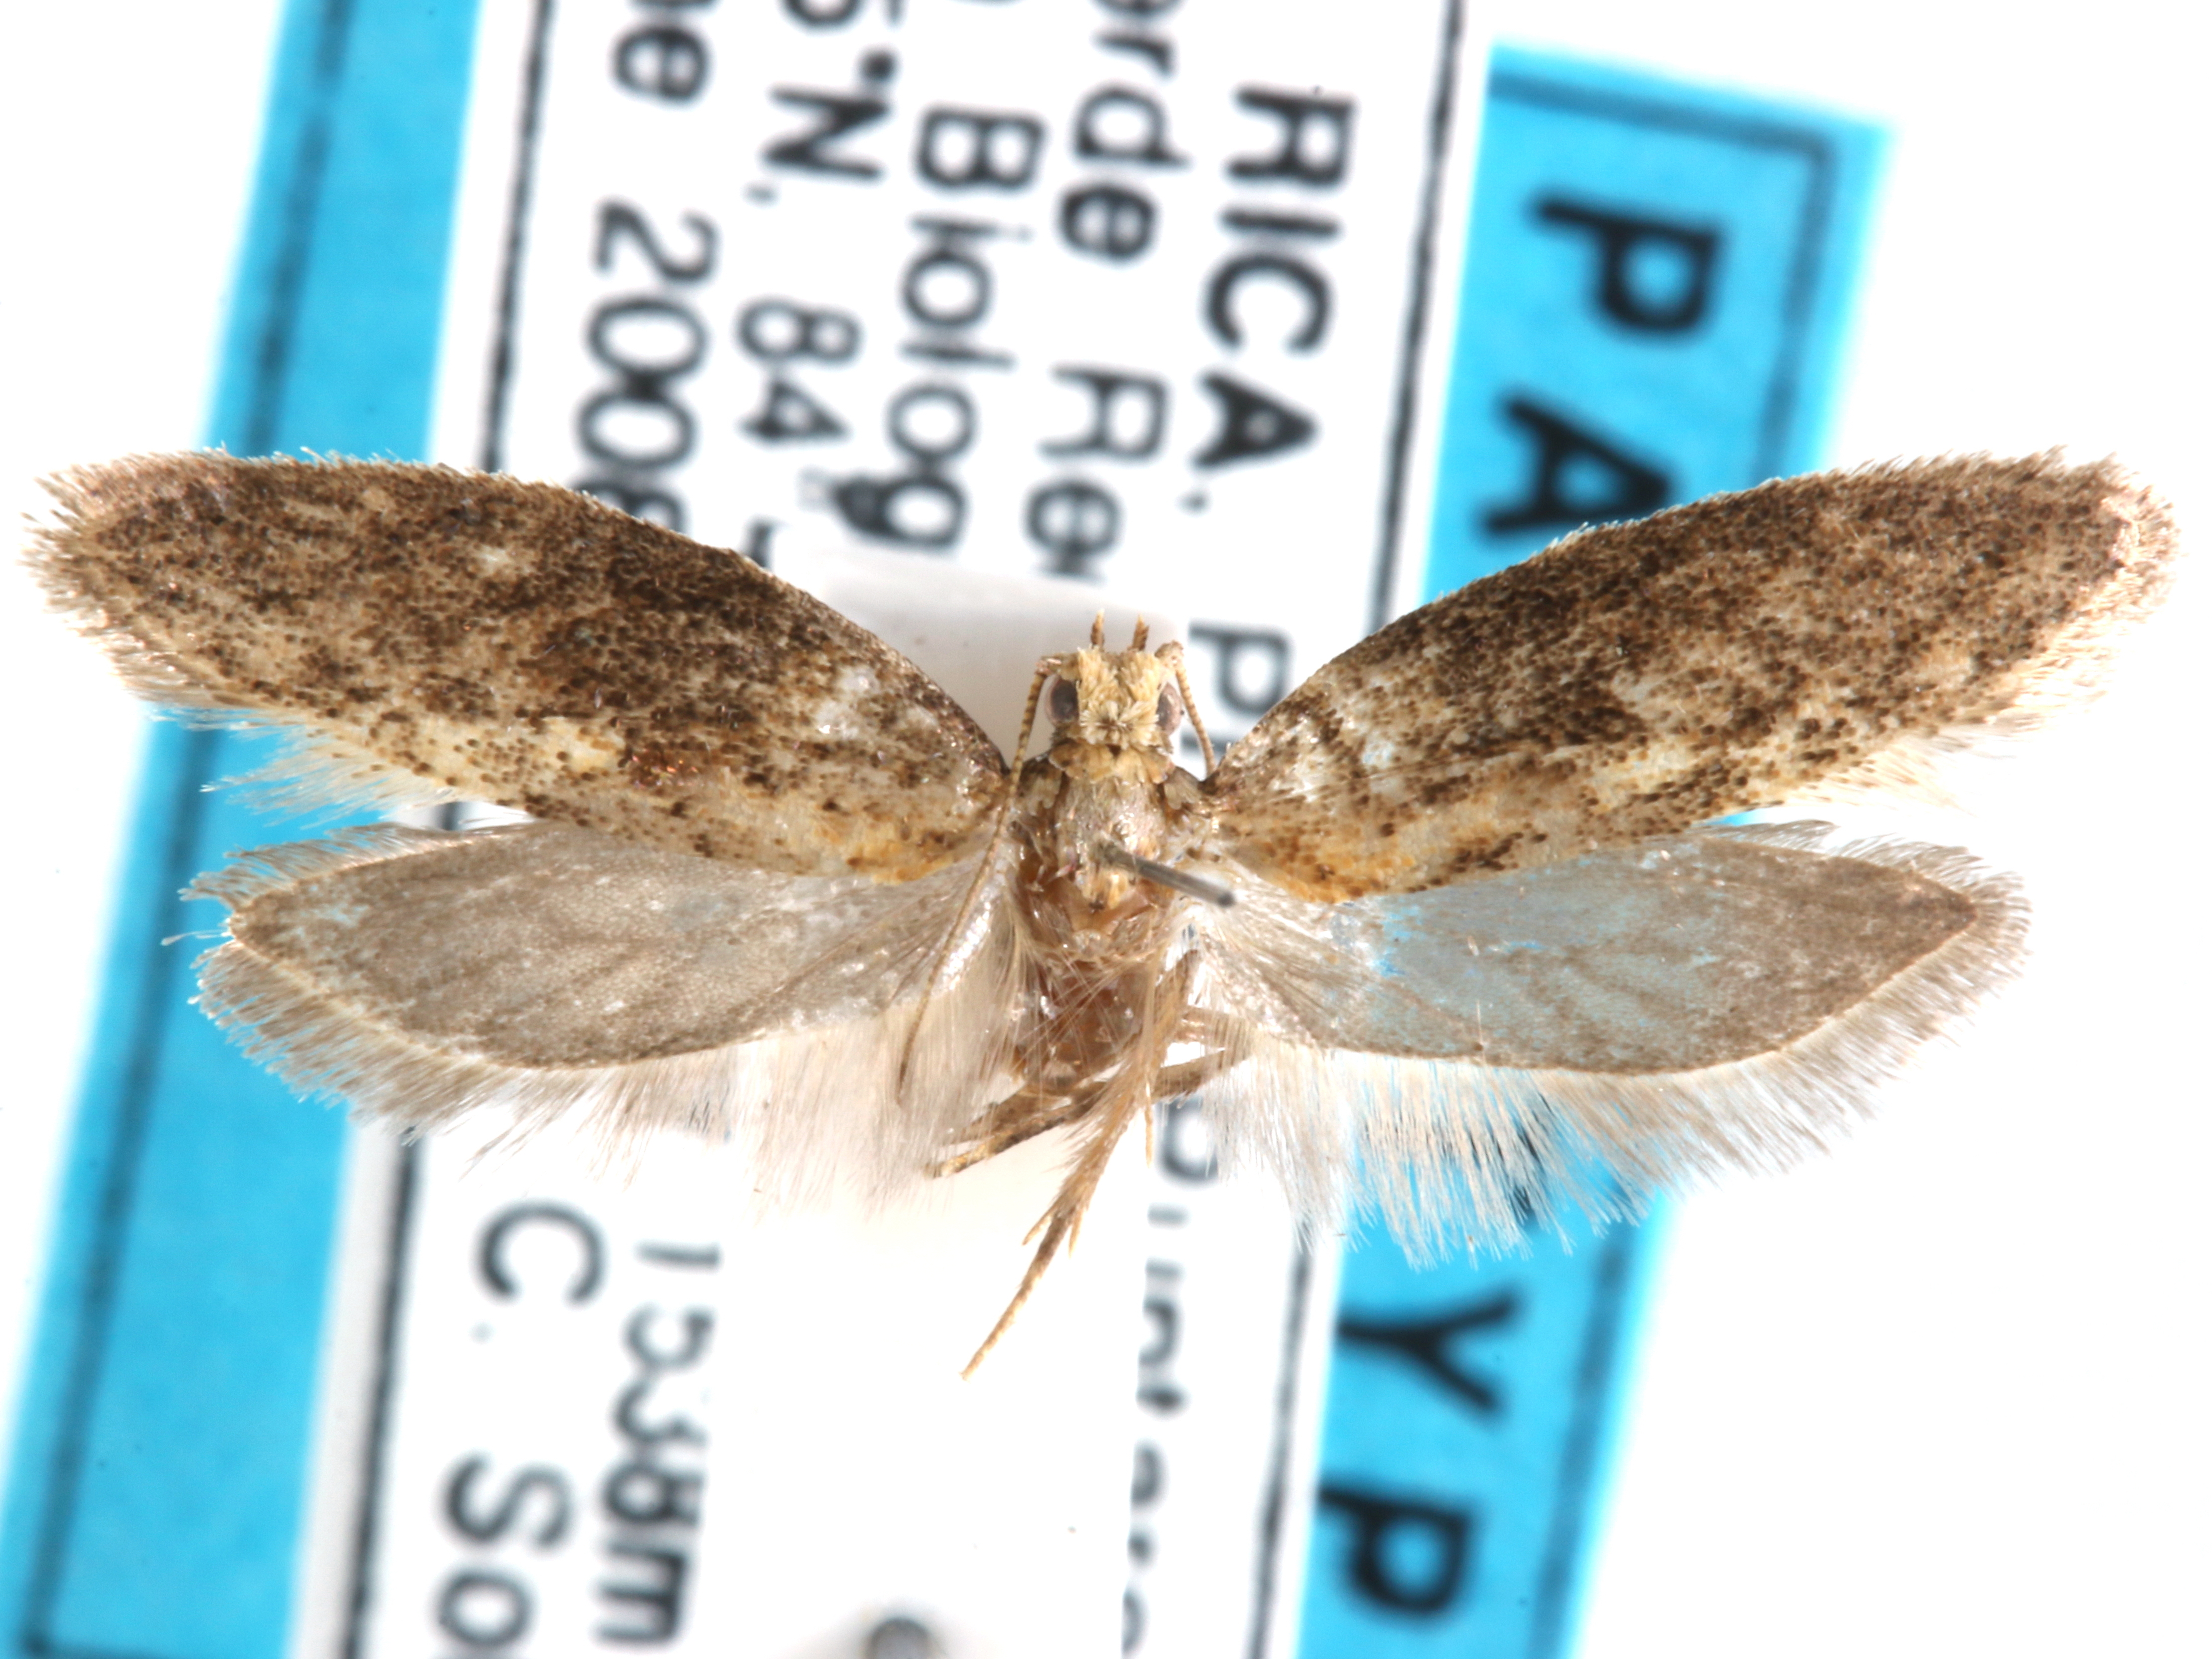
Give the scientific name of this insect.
Incawockia rubiginosa
